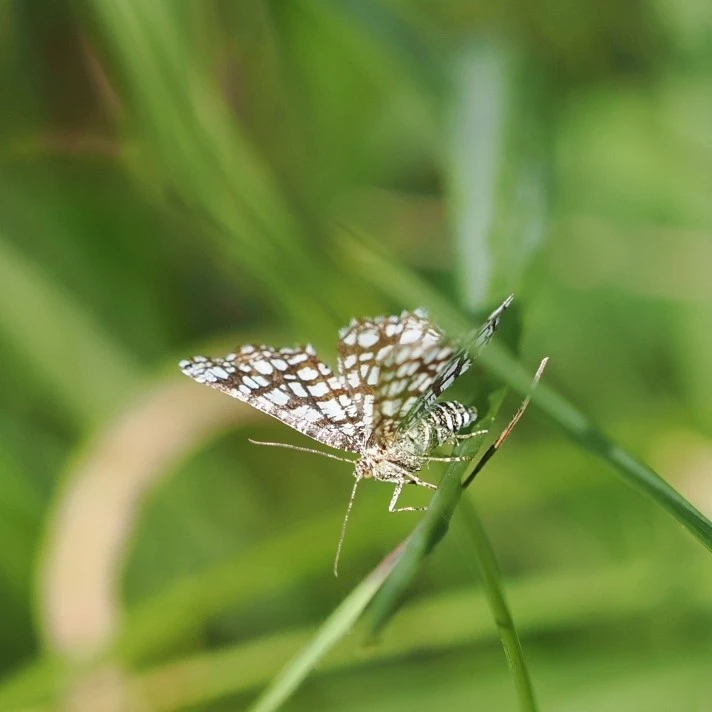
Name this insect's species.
Chiasmia clathrata
